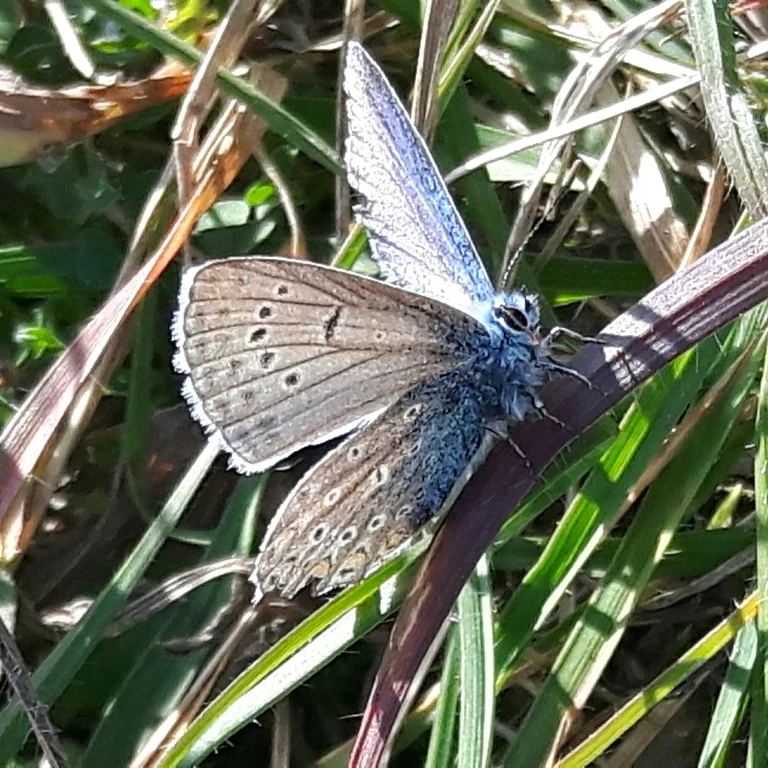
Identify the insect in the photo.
Polyommatus icarus
